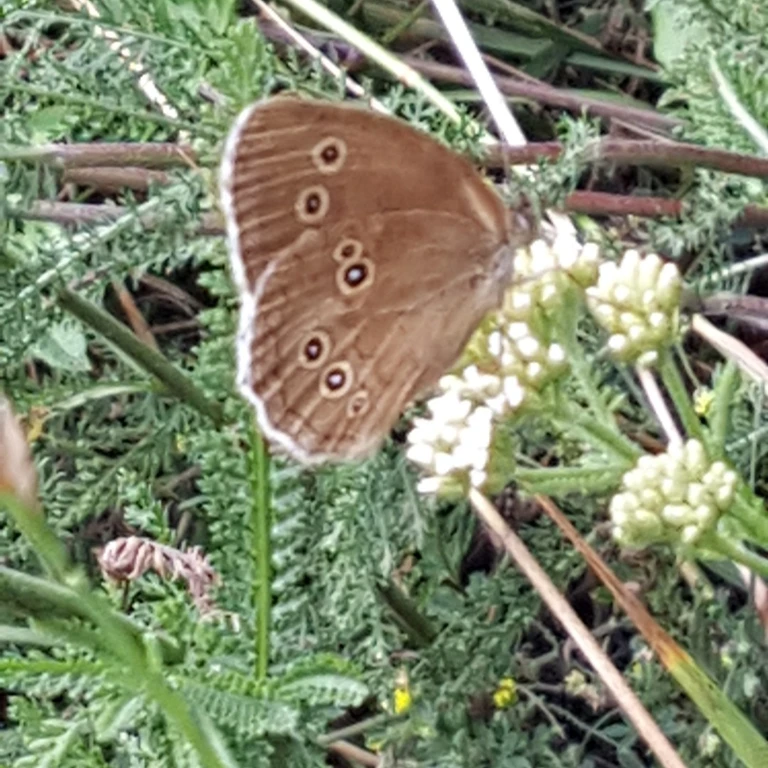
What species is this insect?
Aphantopus hyperantus
